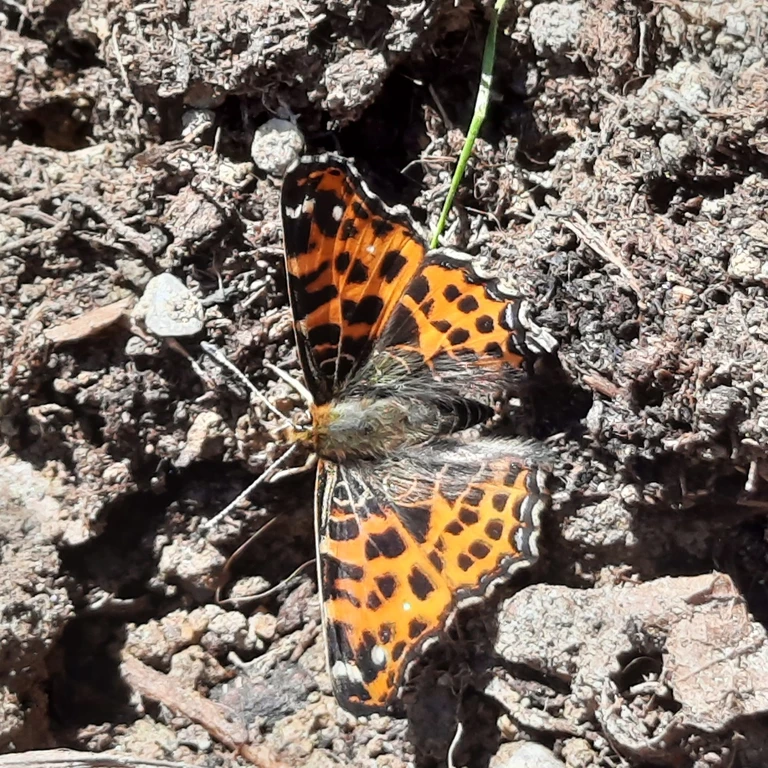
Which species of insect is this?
Araschnia levana
